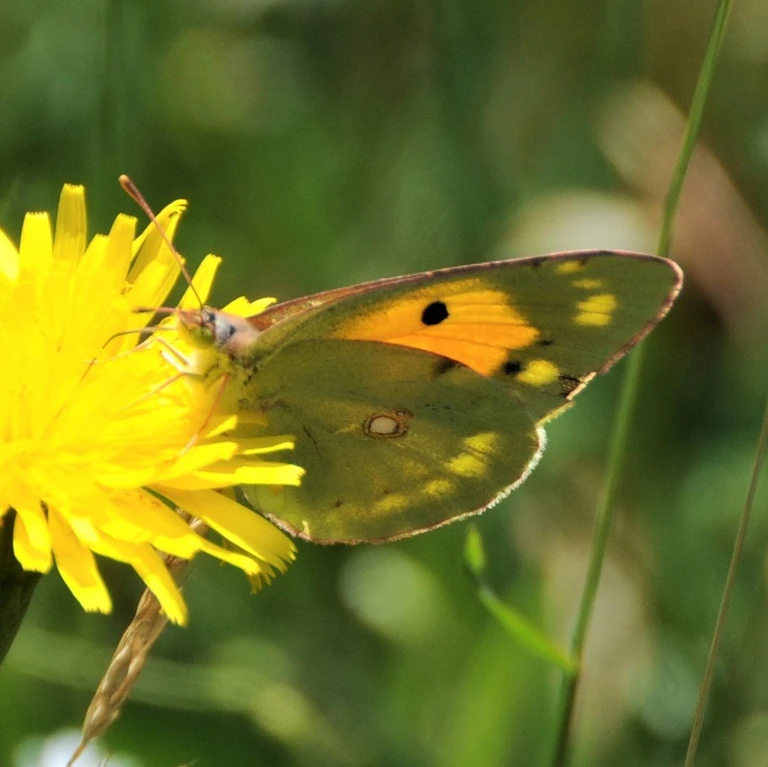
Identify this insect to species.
Colias croceus
